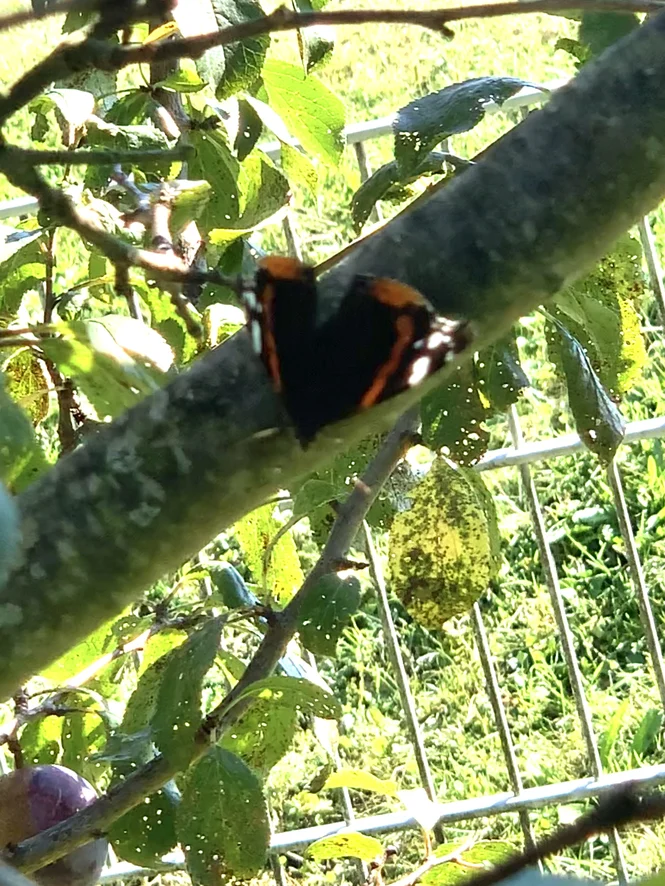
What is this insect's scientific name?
Vanessa atalanta
